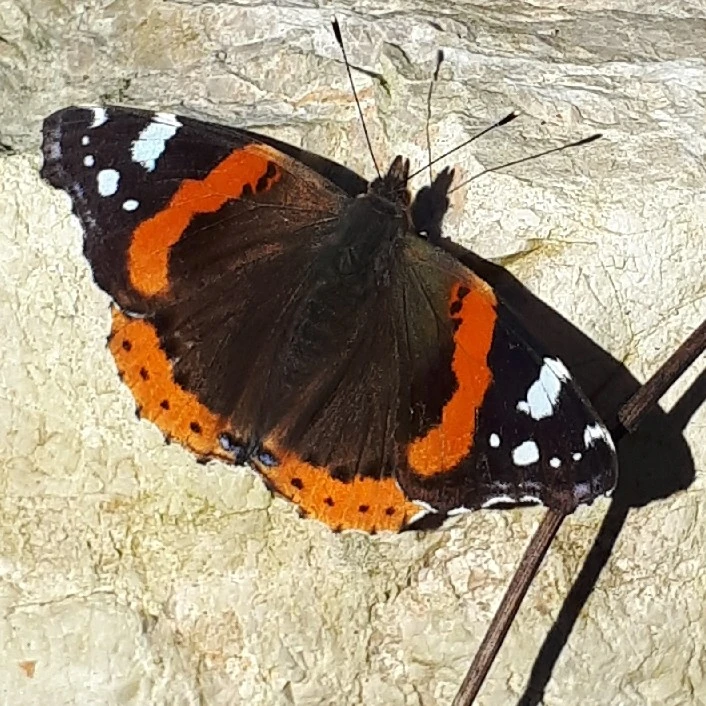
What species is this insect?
Vanessa atalanta
